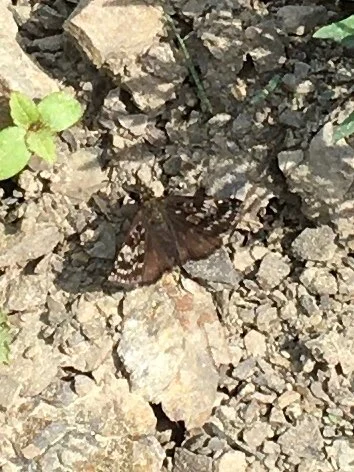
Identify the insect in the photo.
Erynnis tages
